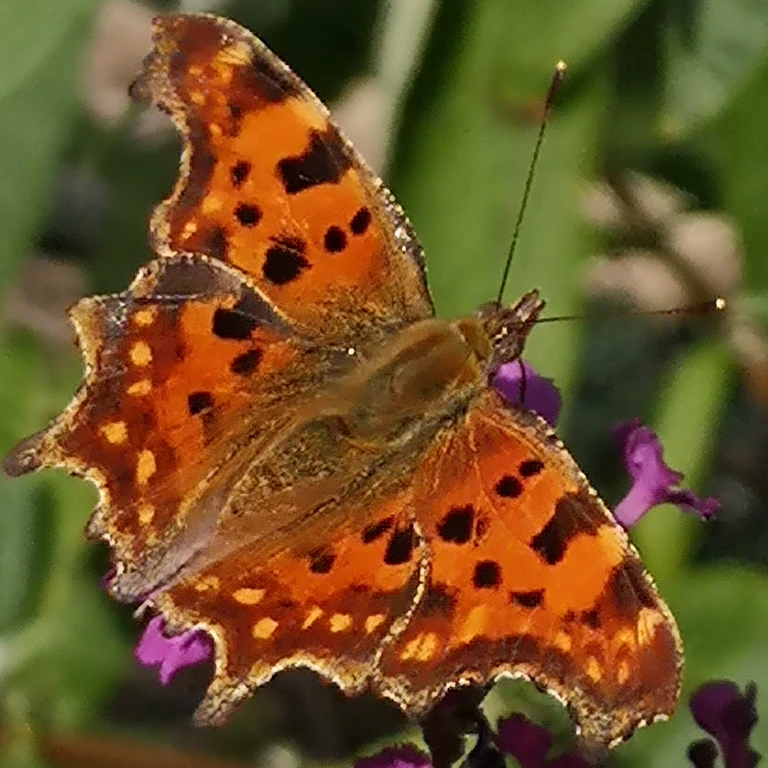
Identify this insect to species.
Polygonia c-album
